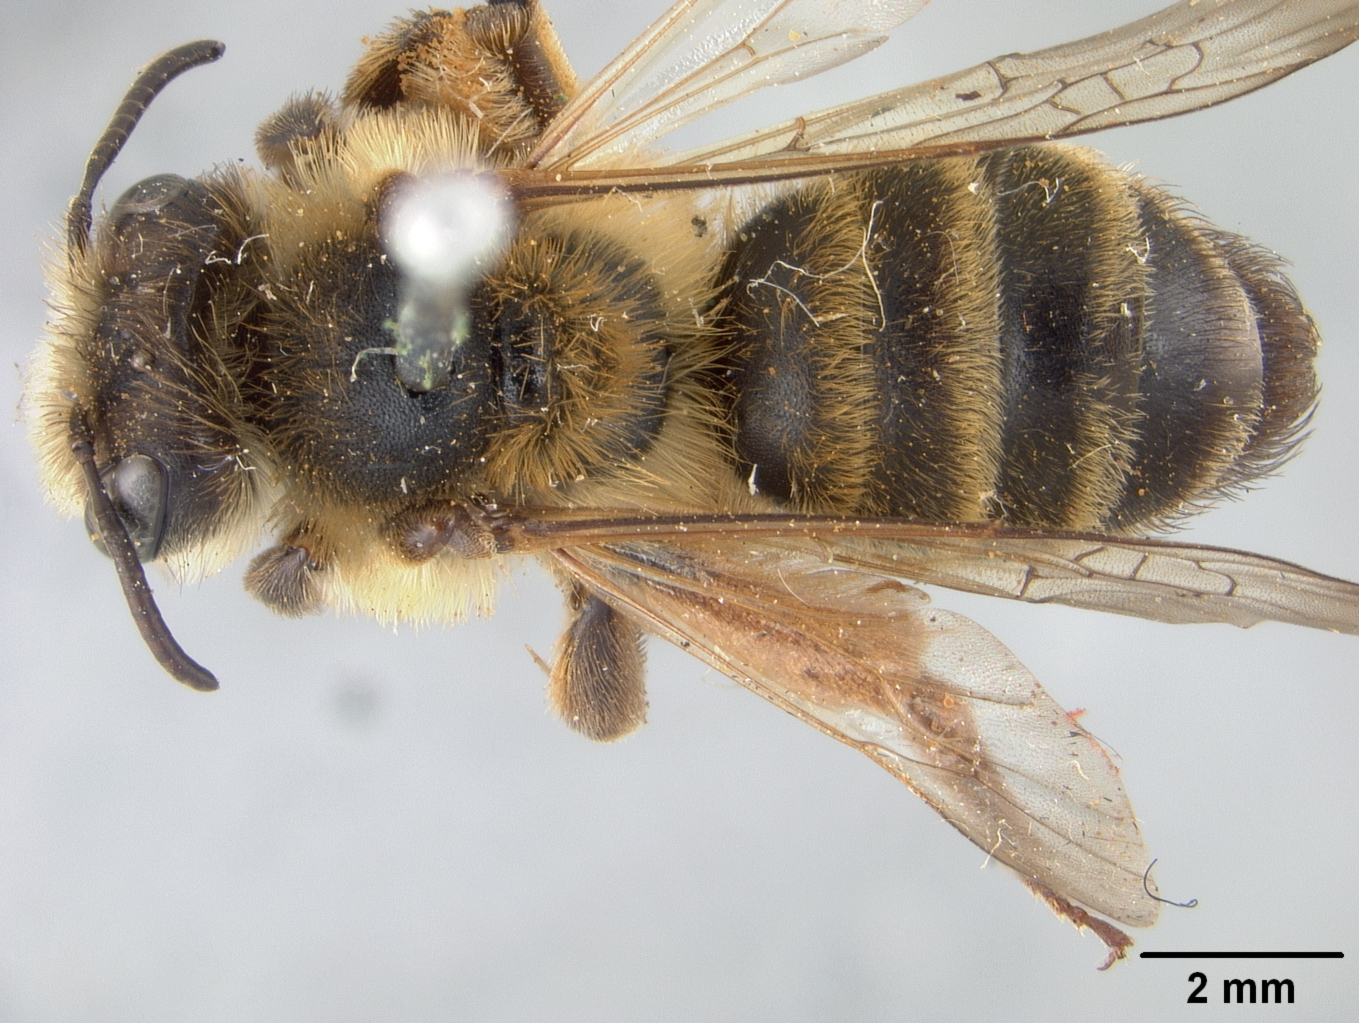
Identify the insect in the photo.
Andrena notophila
